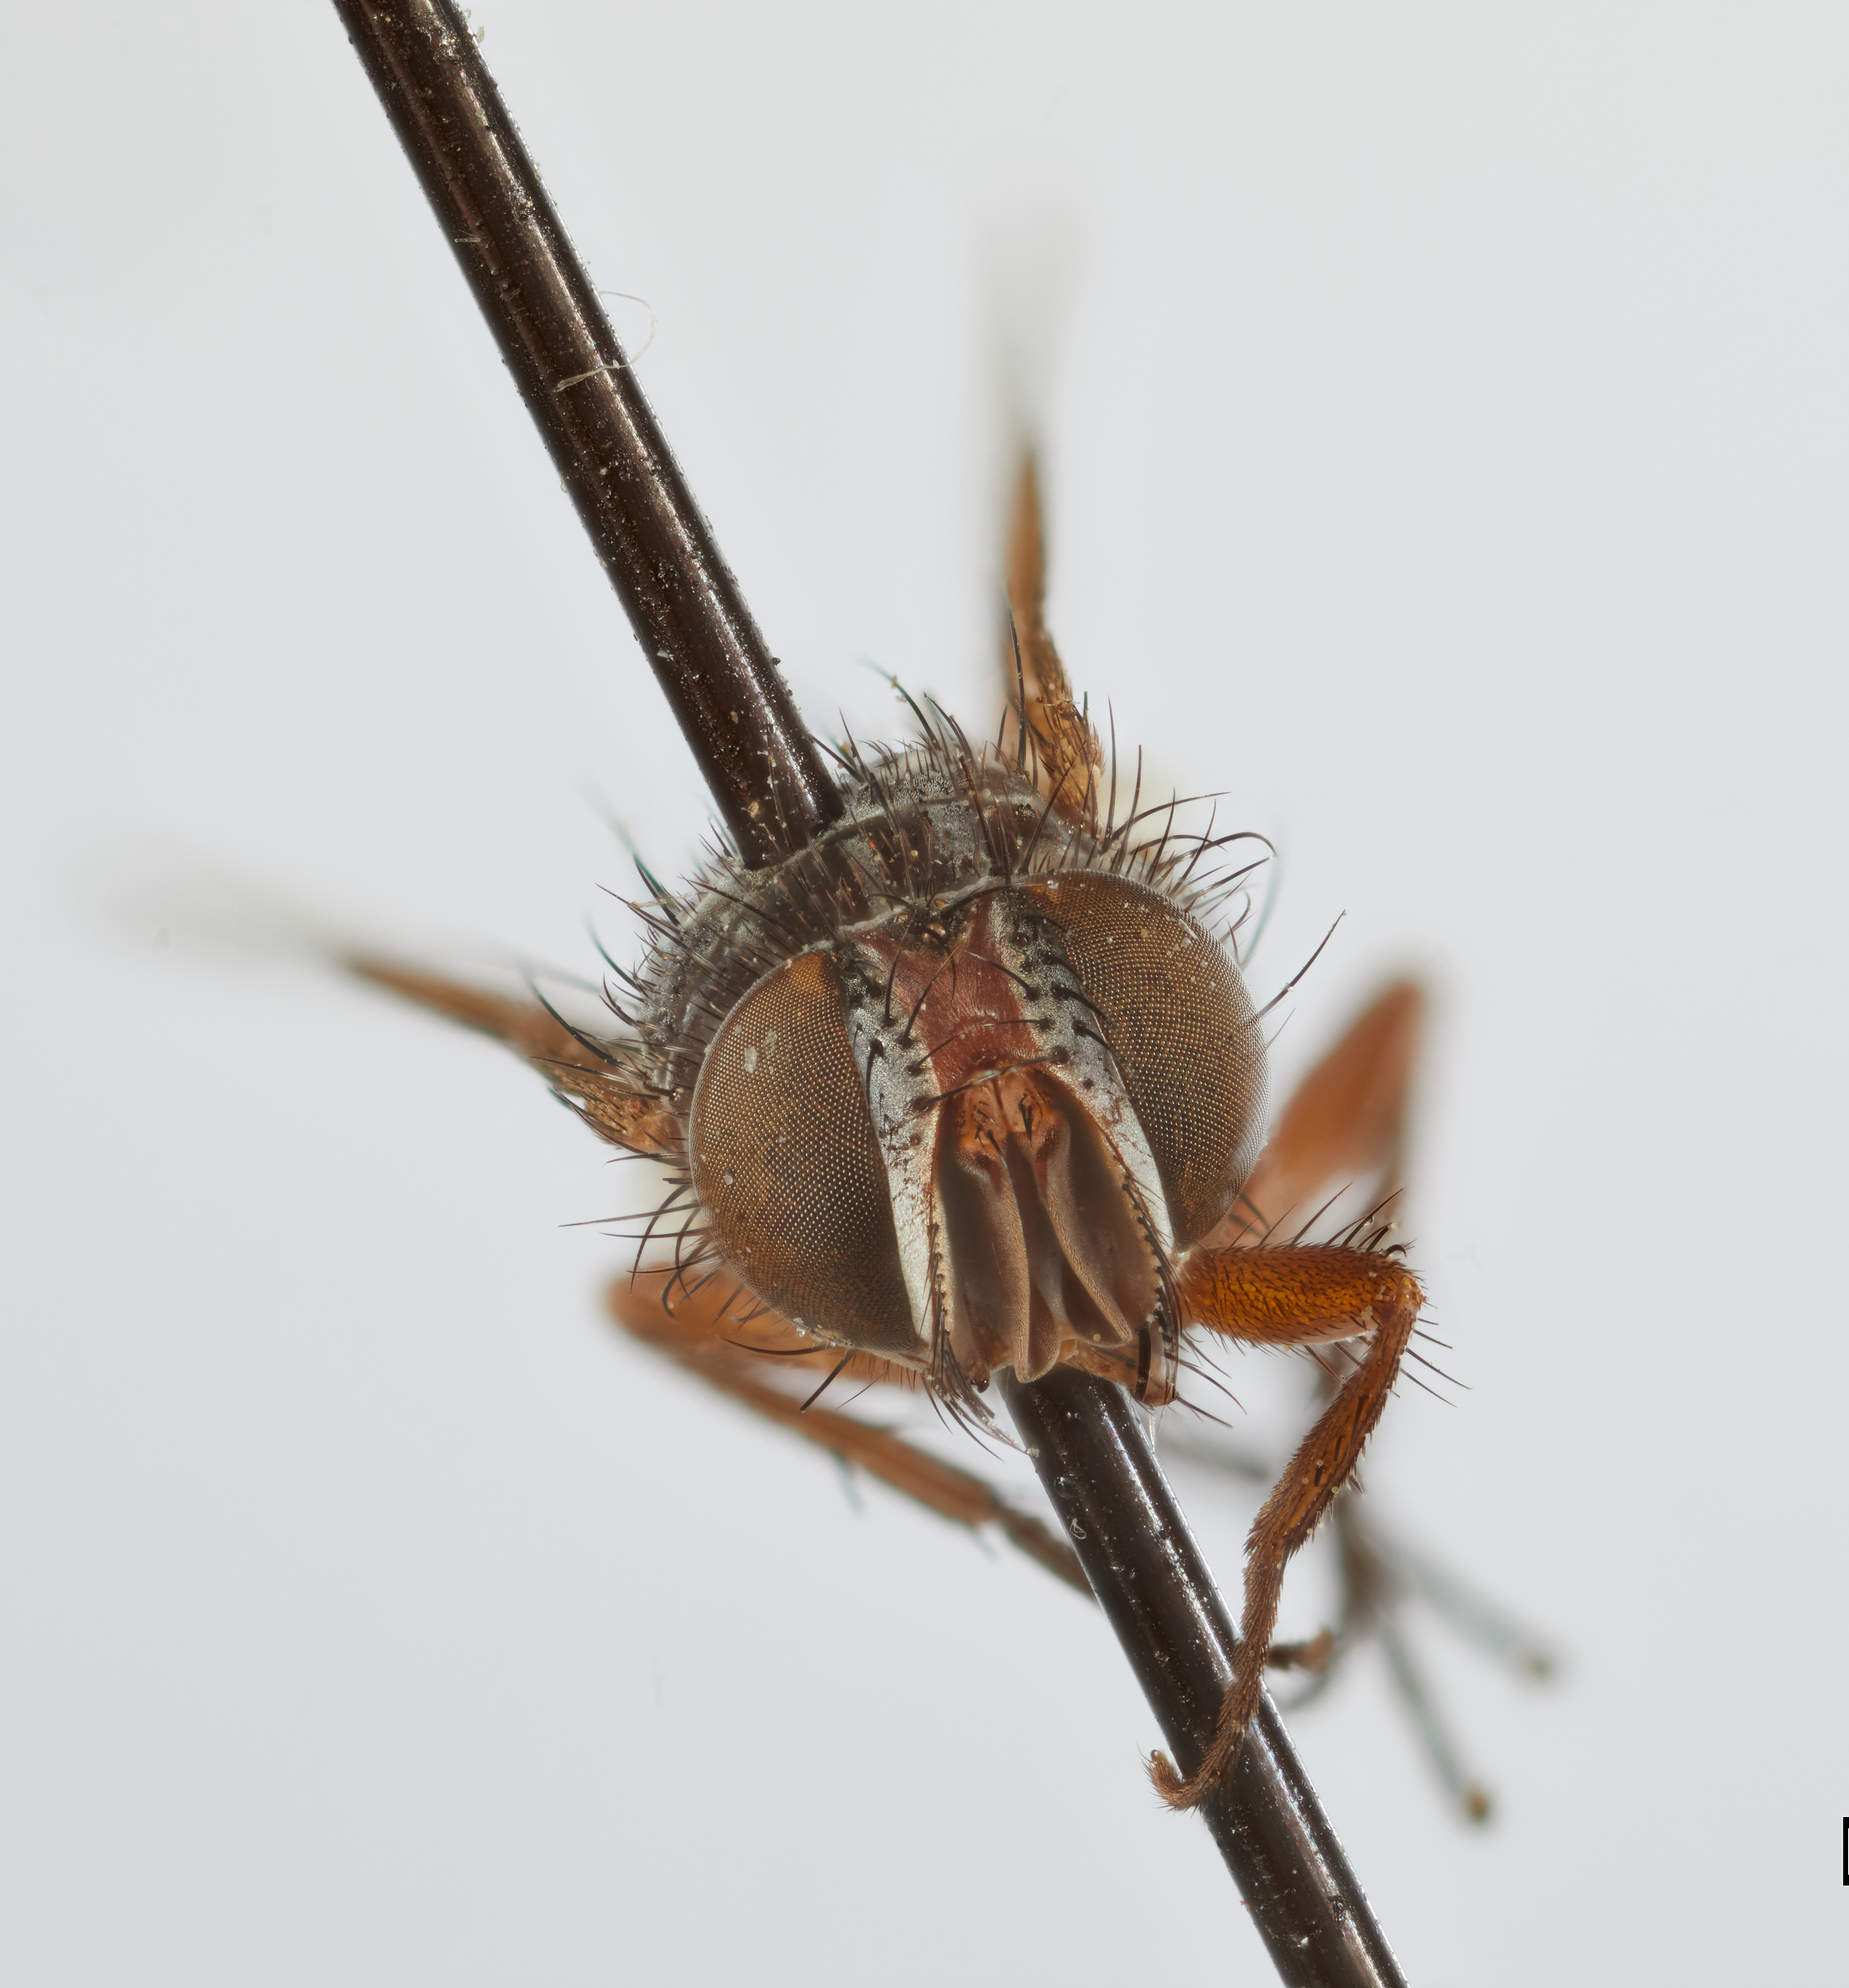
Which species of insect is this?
Miamimyia cincta
